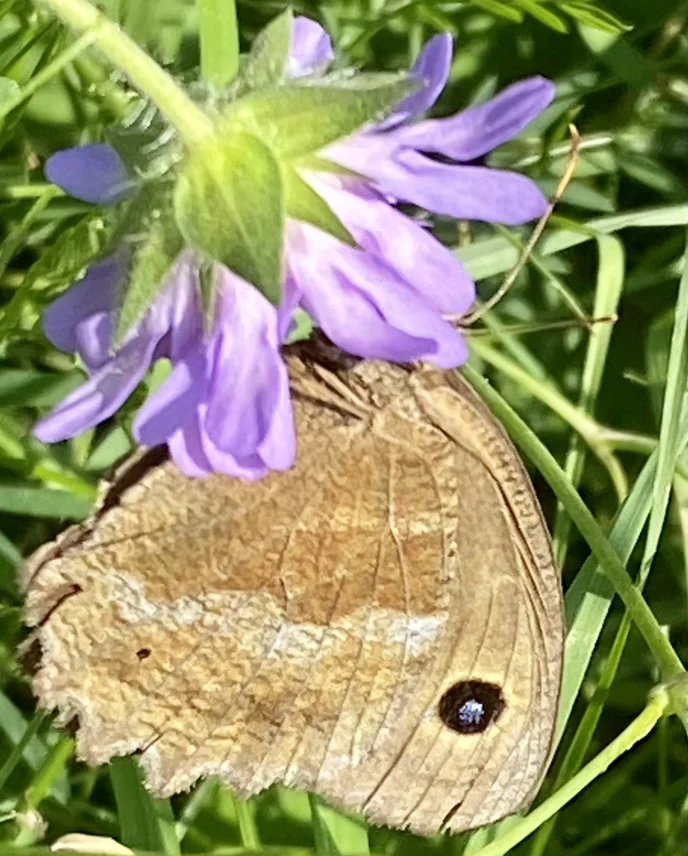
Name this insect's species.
Minois dryas
